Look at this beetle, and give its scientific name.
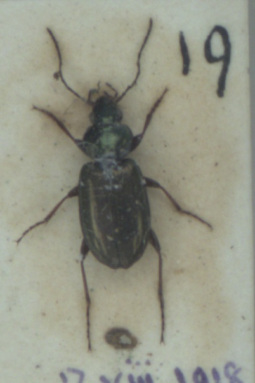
Agonum muelleri
